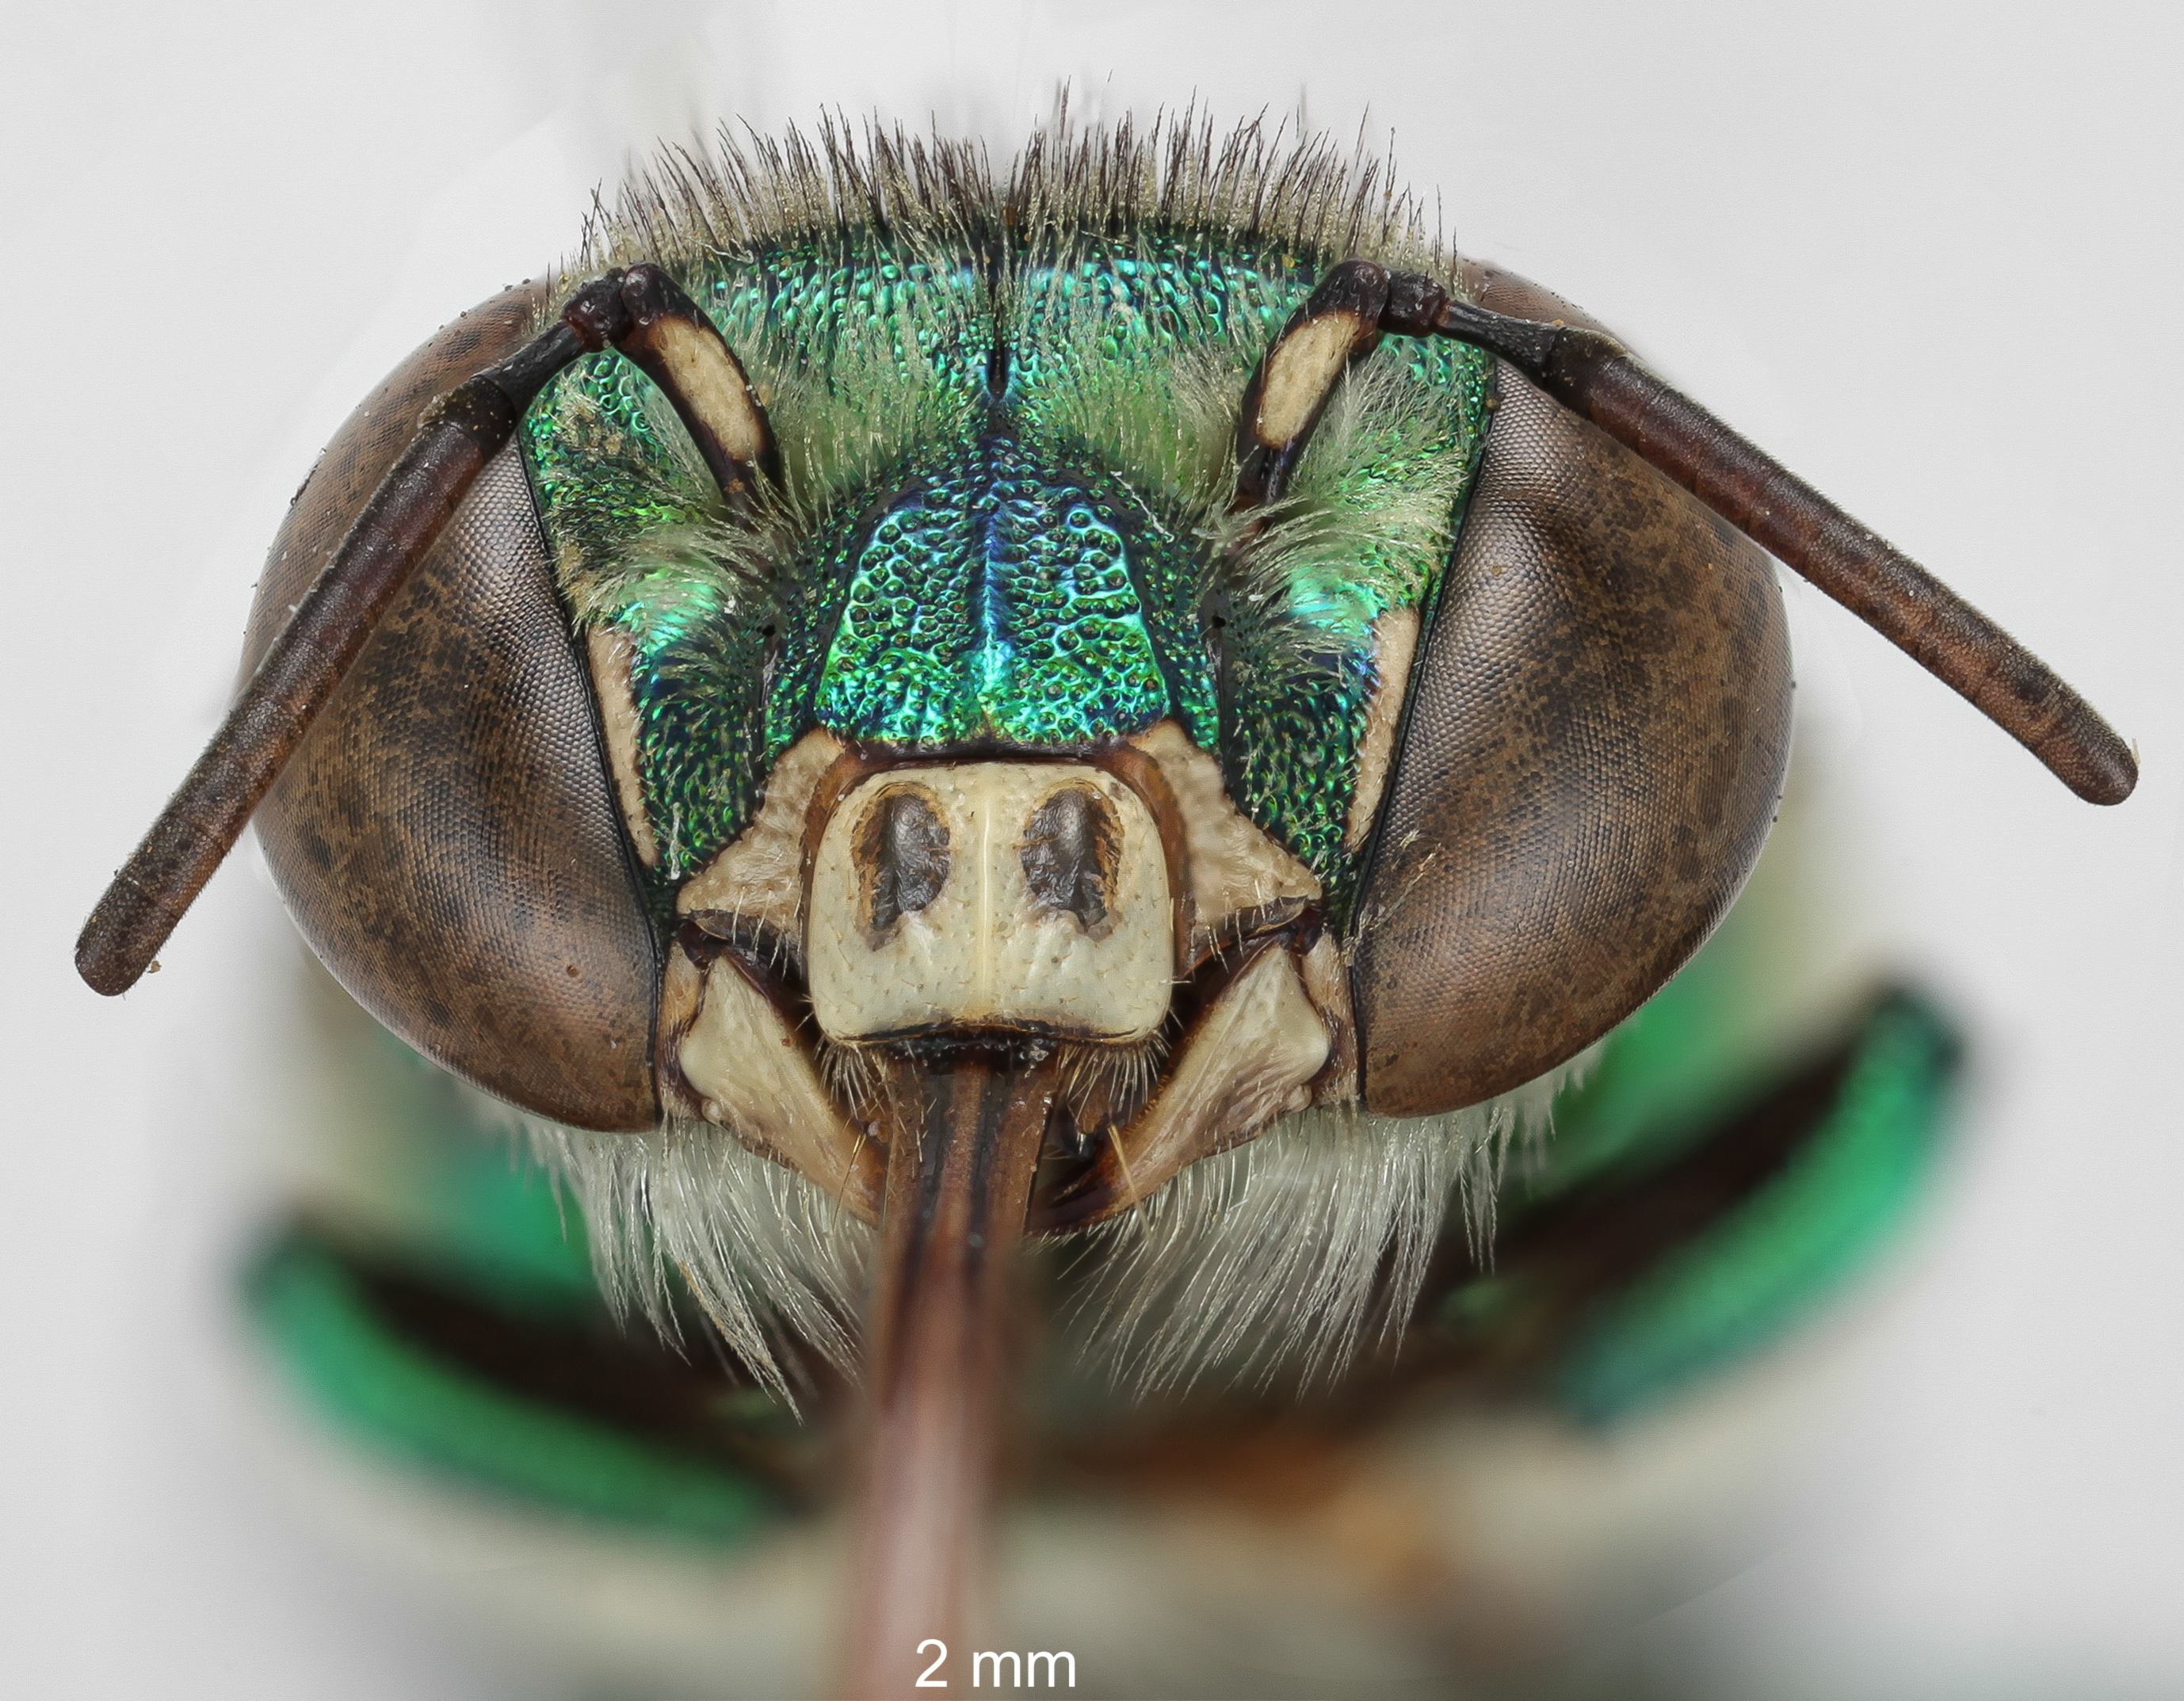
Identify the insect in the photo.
Euglossa securigera
